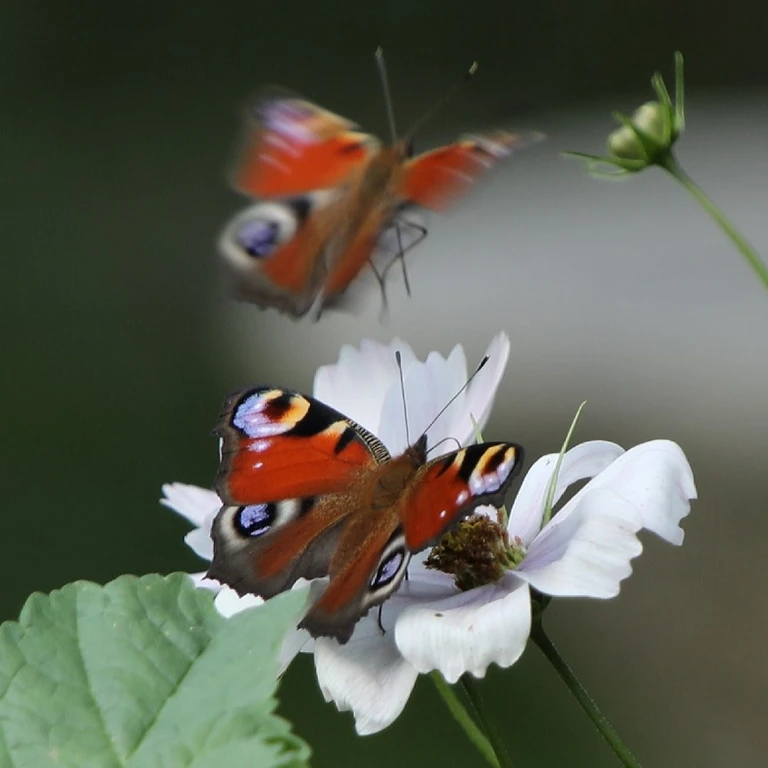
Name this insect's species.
Aglais io
